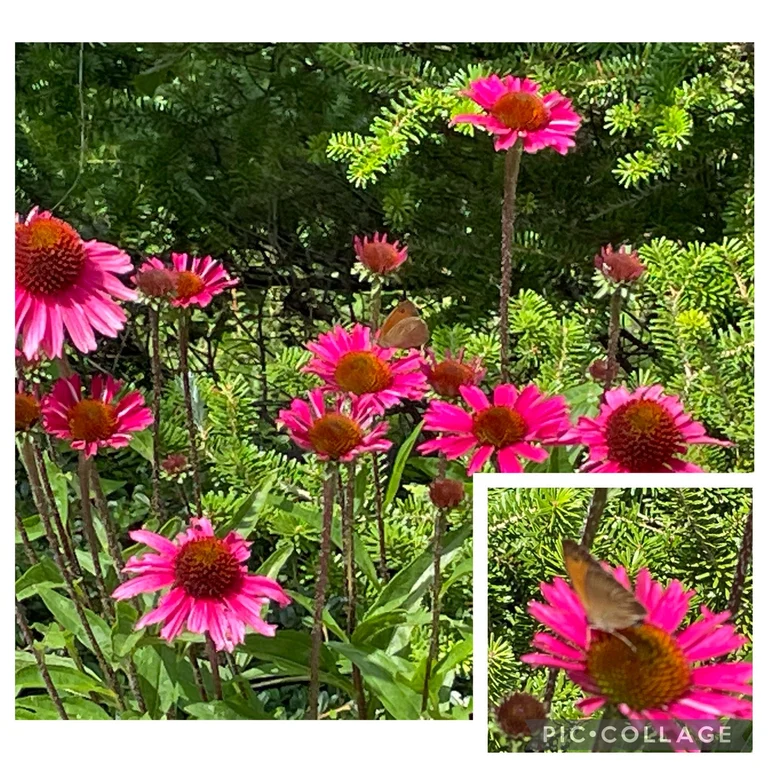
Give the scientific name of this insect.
Maniola jurtina
